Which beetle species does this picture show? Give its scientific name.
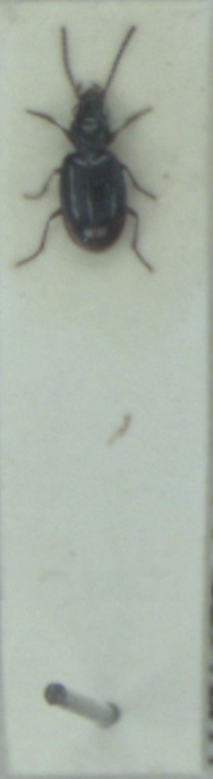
Bembidion doris
